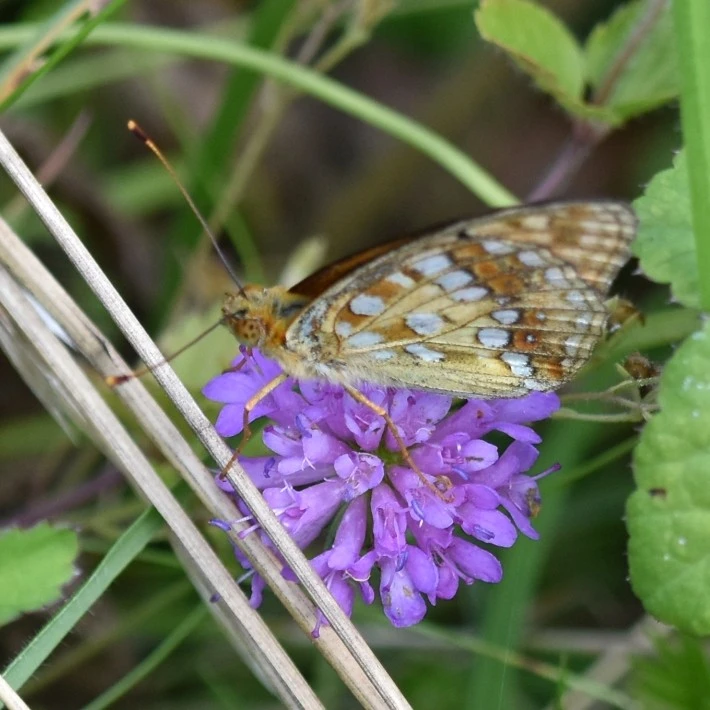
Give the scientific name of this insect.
Fabriciana adippe
